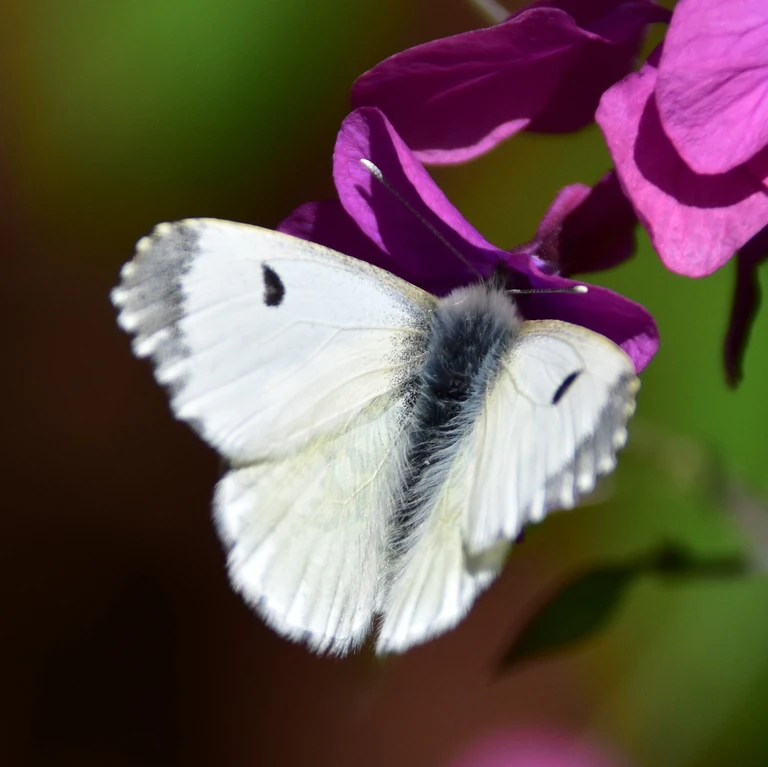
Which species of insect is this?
Anthocharis cardamines
